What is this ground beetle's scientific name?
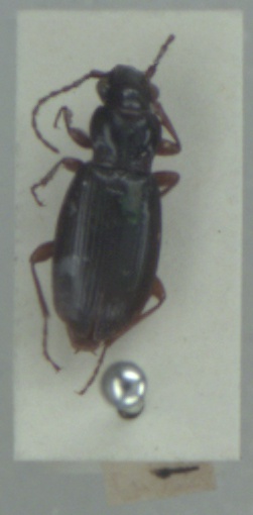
Patrobus atrorufus
